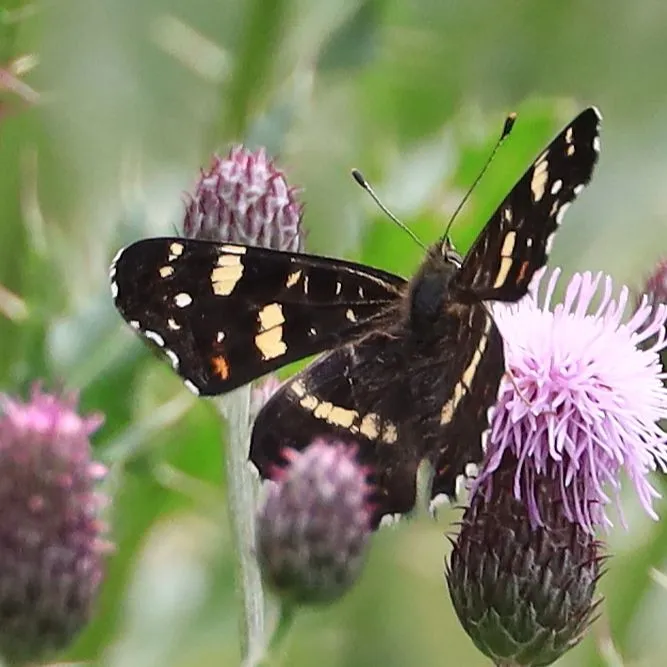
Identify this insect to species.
Araschnia levana
